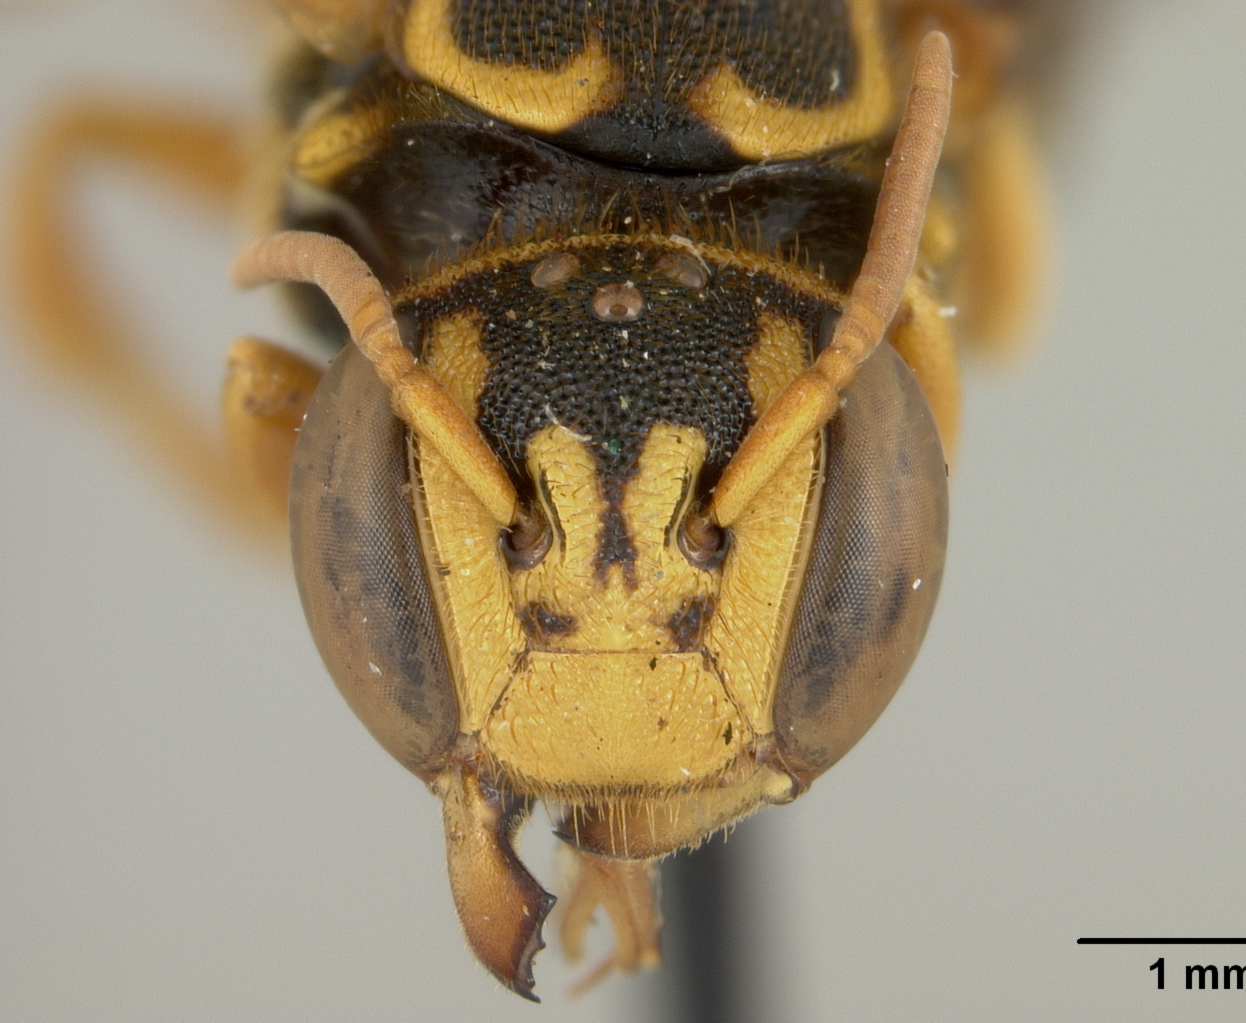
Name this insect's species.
Hypanthidium panamense
